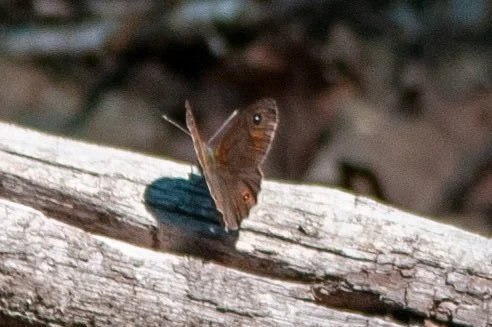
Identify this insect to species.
Lasiommata maera (also Pararge maera)
